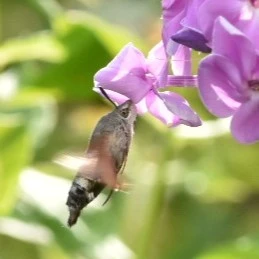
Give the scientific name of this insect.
Macroglossum stellatarum
